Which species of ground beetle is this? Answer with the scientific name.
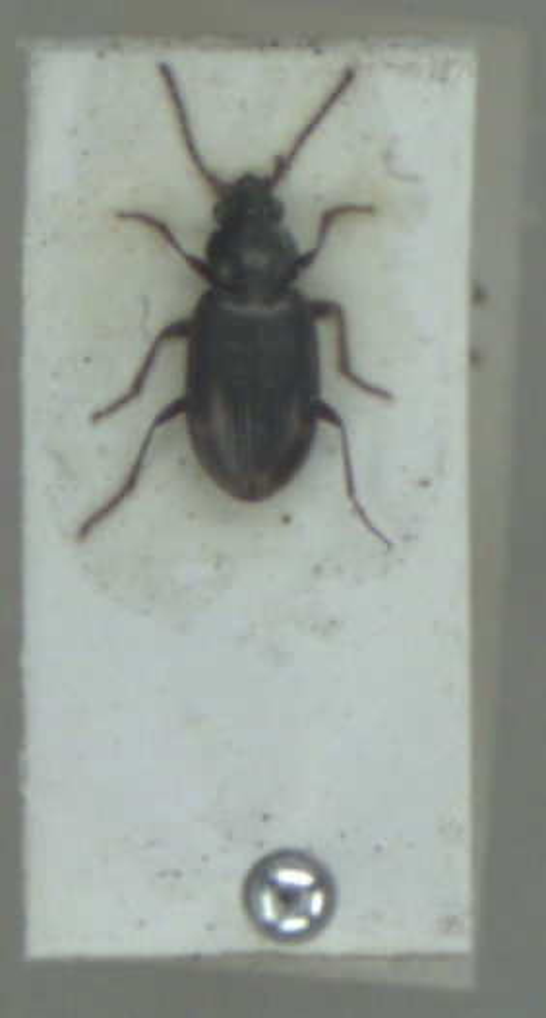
Bembidion varium
